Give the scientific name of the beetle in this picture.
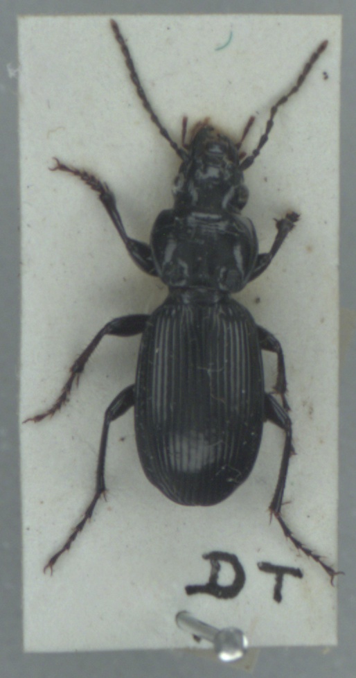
Pterostichus madidus
